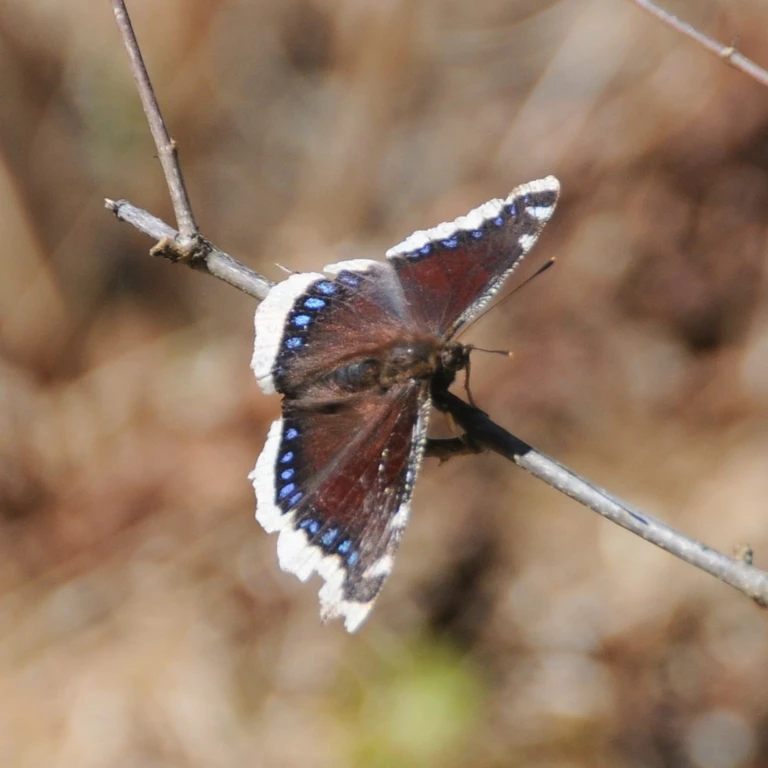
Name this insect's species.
Nymphalis antiopa
